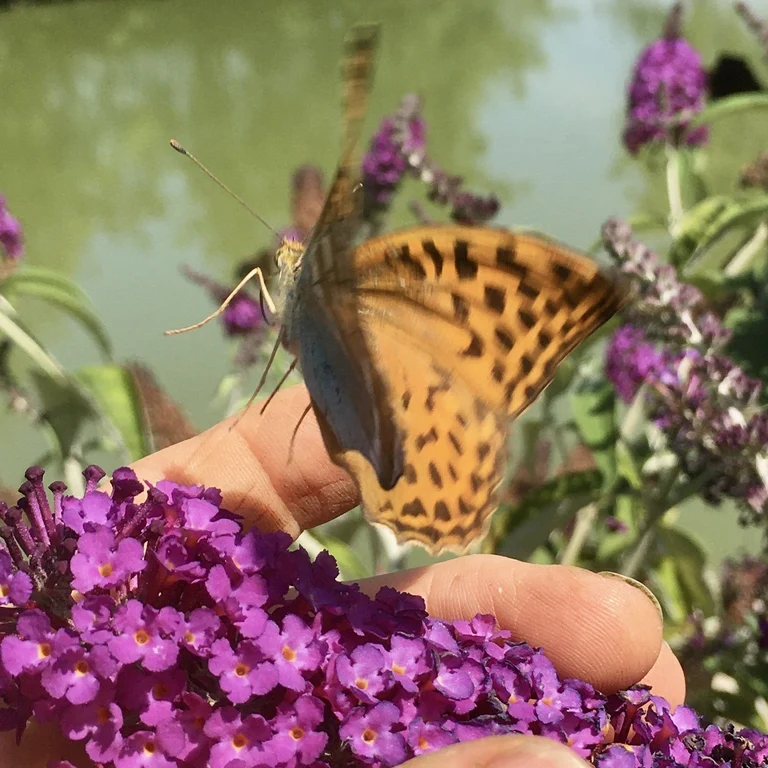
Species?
Argynnis paphia
